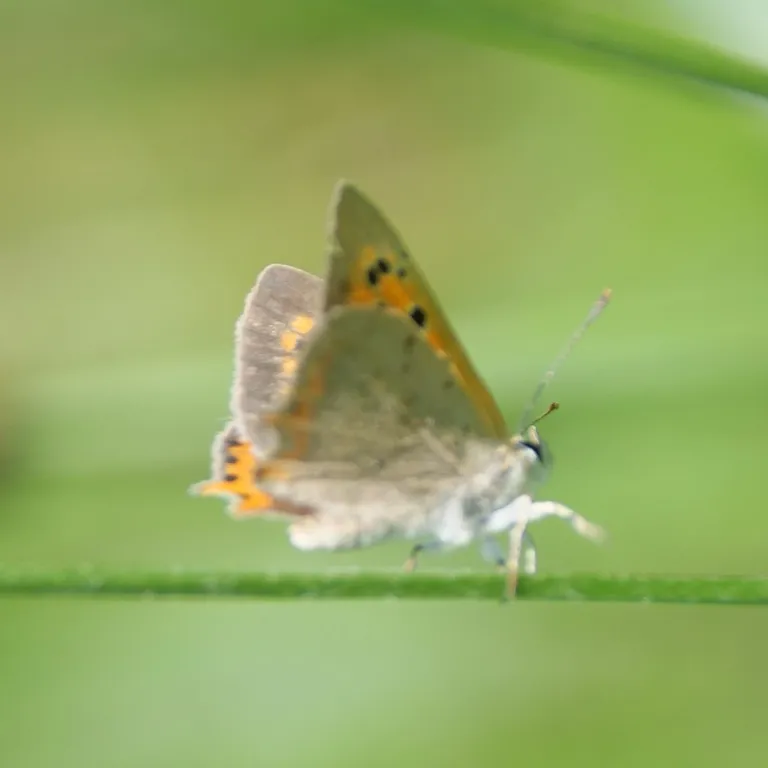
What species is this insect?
Lycaena phlaeas
